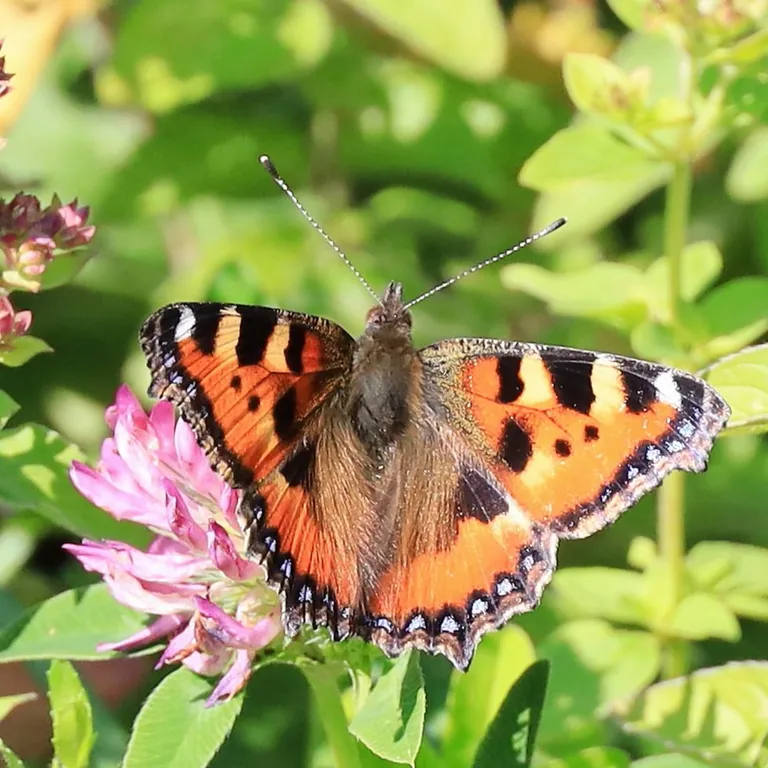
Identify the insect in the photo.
Aglais urticae
